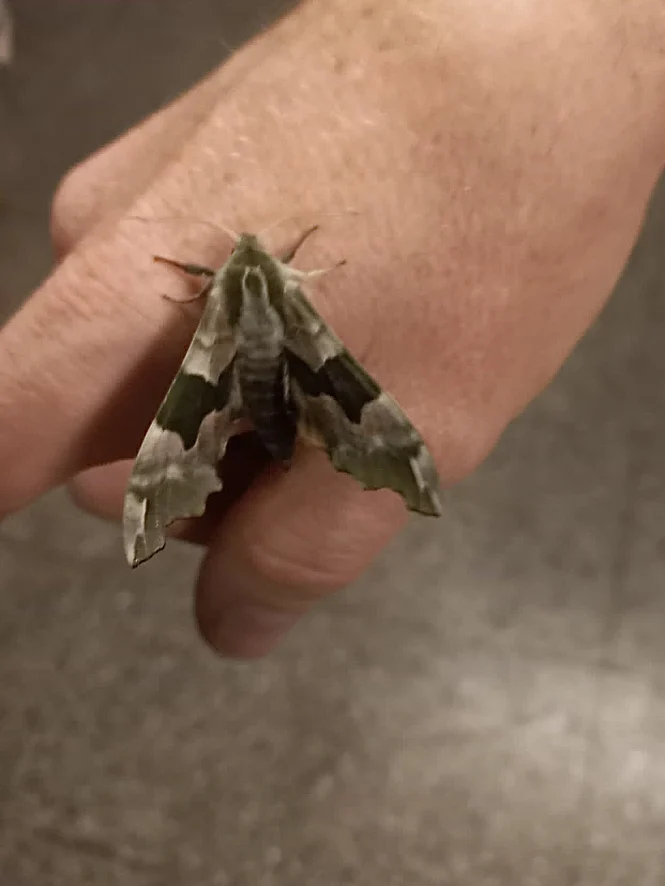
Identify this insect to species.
Mimas tiliae
